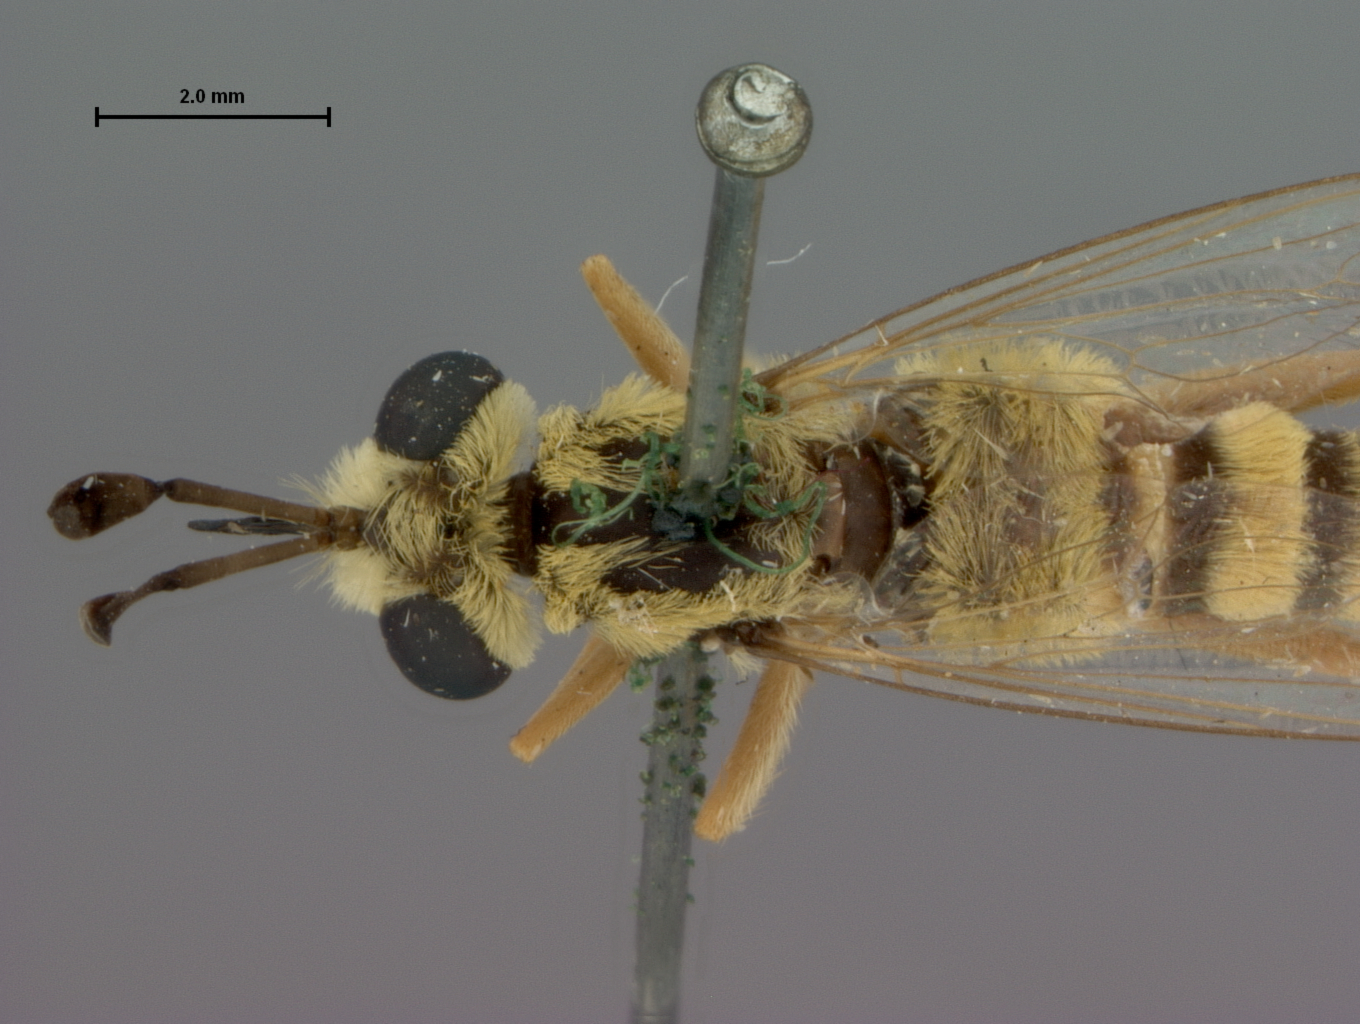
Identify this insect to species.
Leptomydas hirtus
